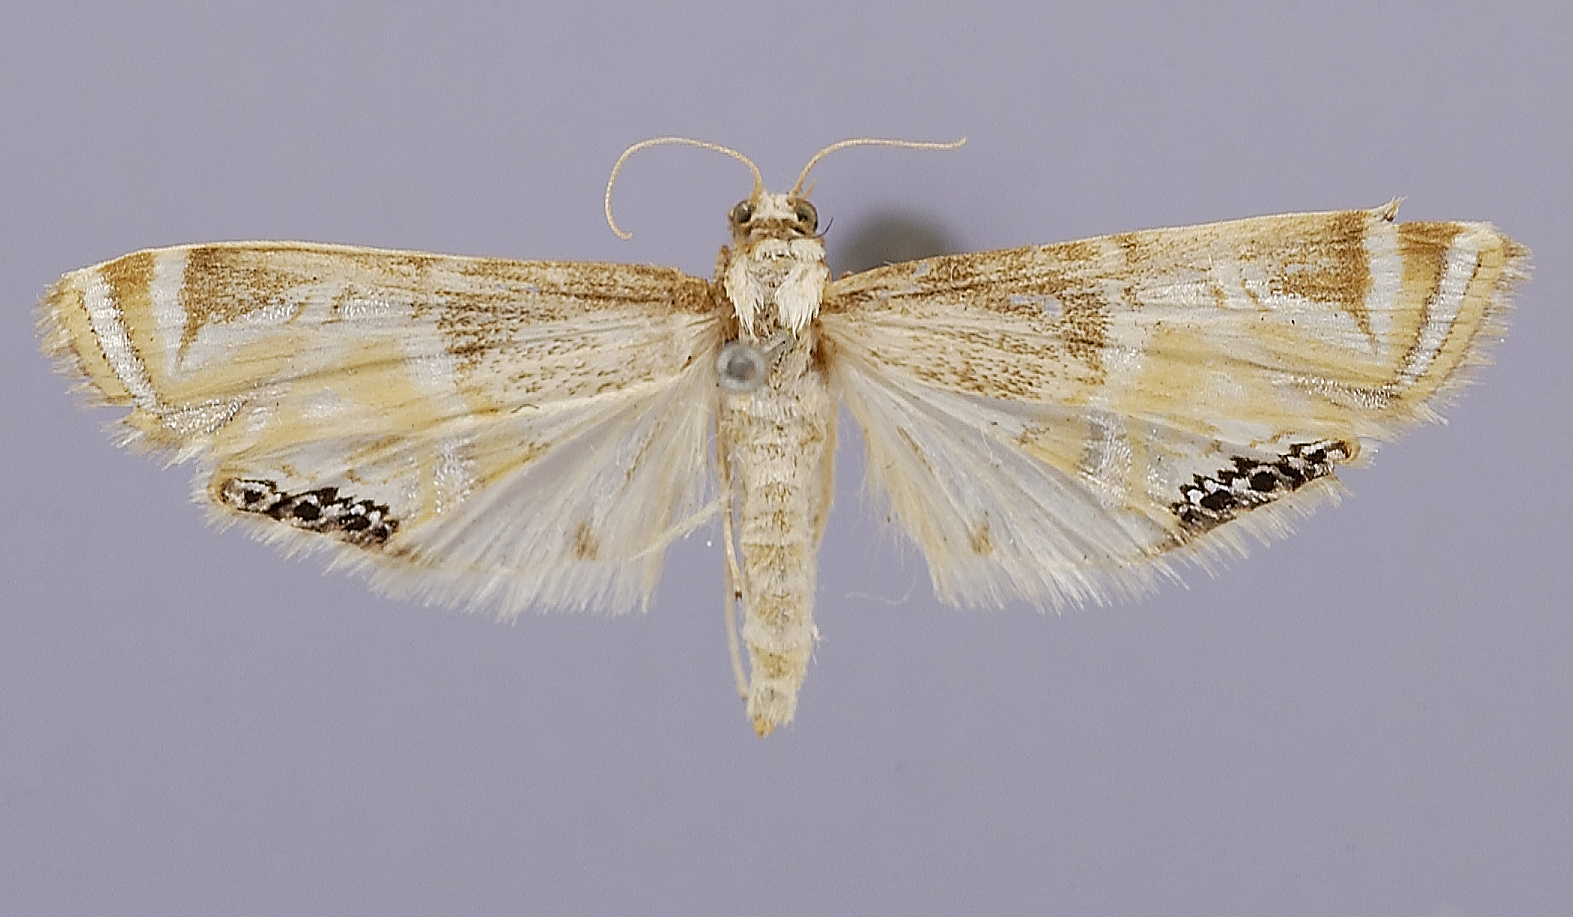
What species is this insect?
Argyractis auspicatalis
